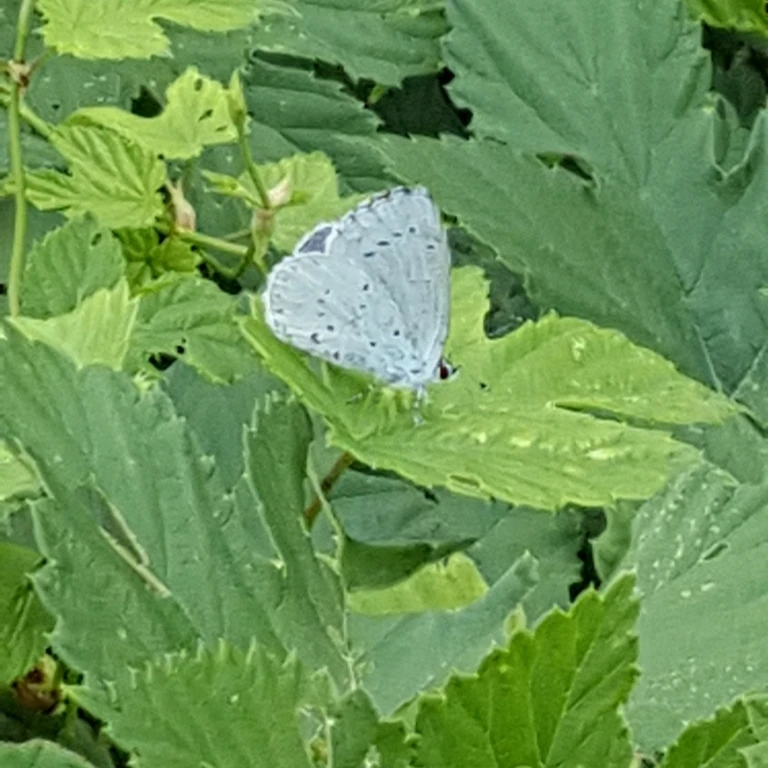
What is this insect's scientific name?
Celastrina argiolus
